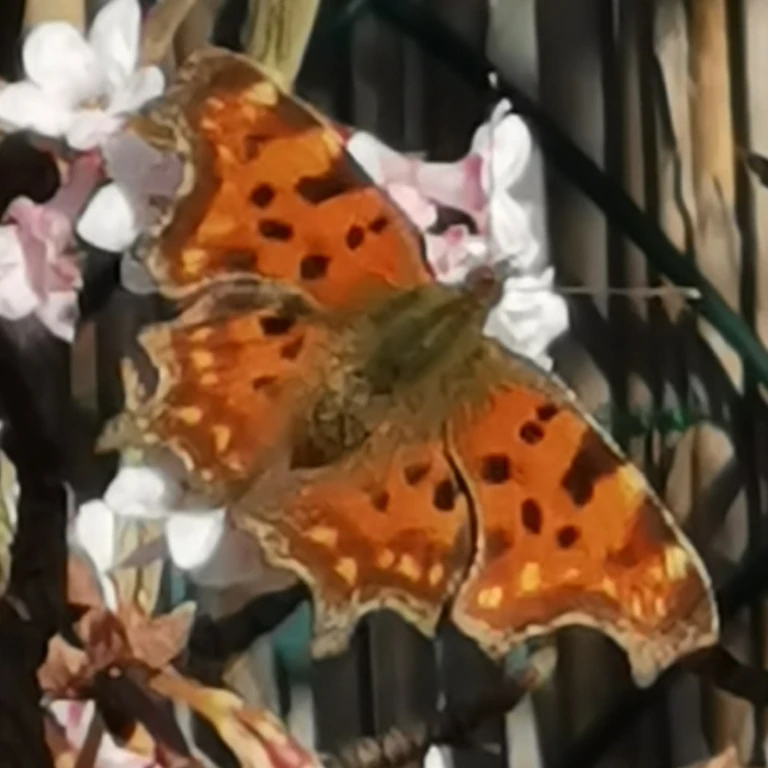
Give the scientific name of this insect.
Polygonia c-album
